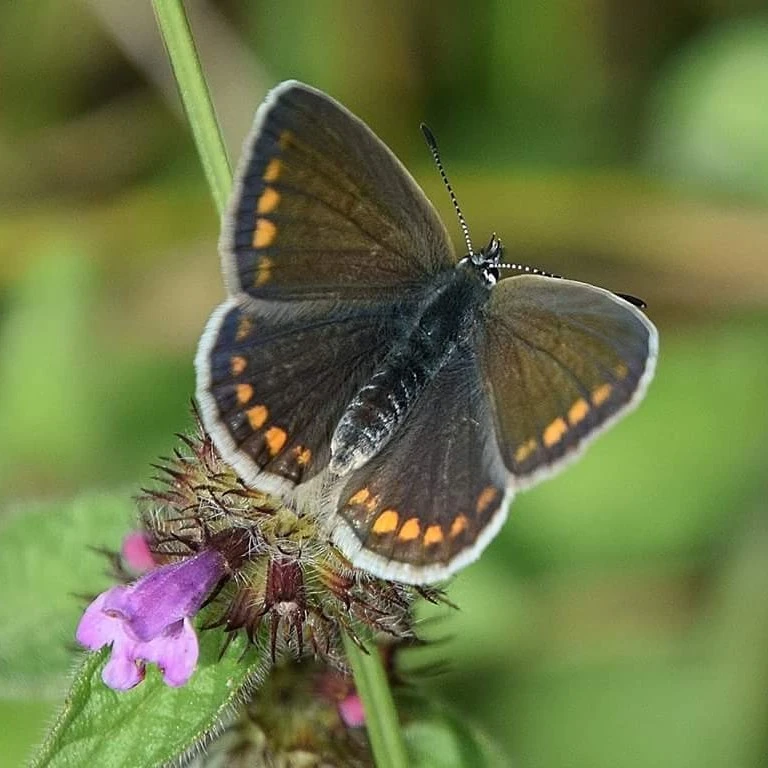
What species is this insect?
Polyommatus icarus
